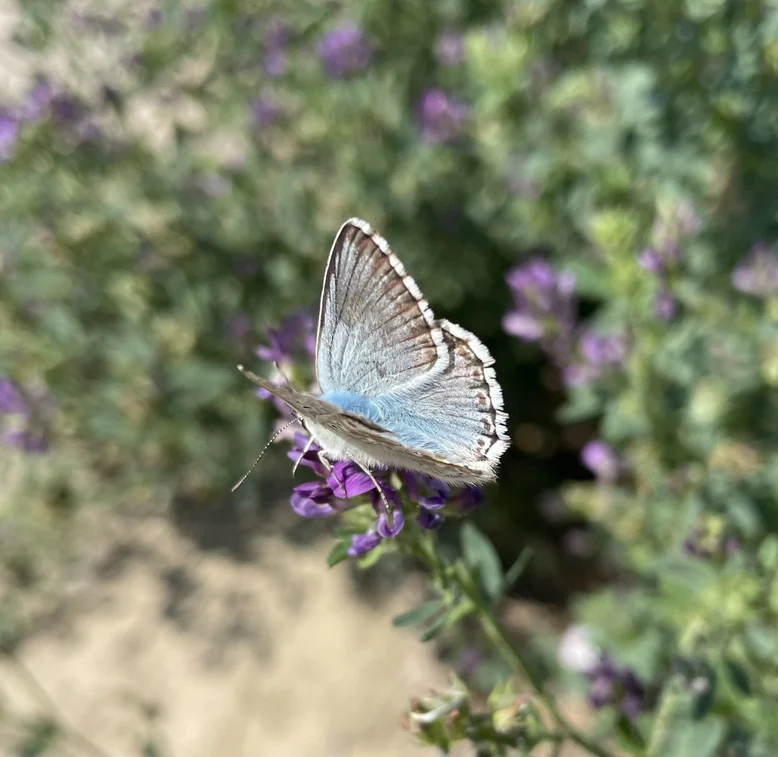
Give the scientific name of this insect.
Lysandra coridon
